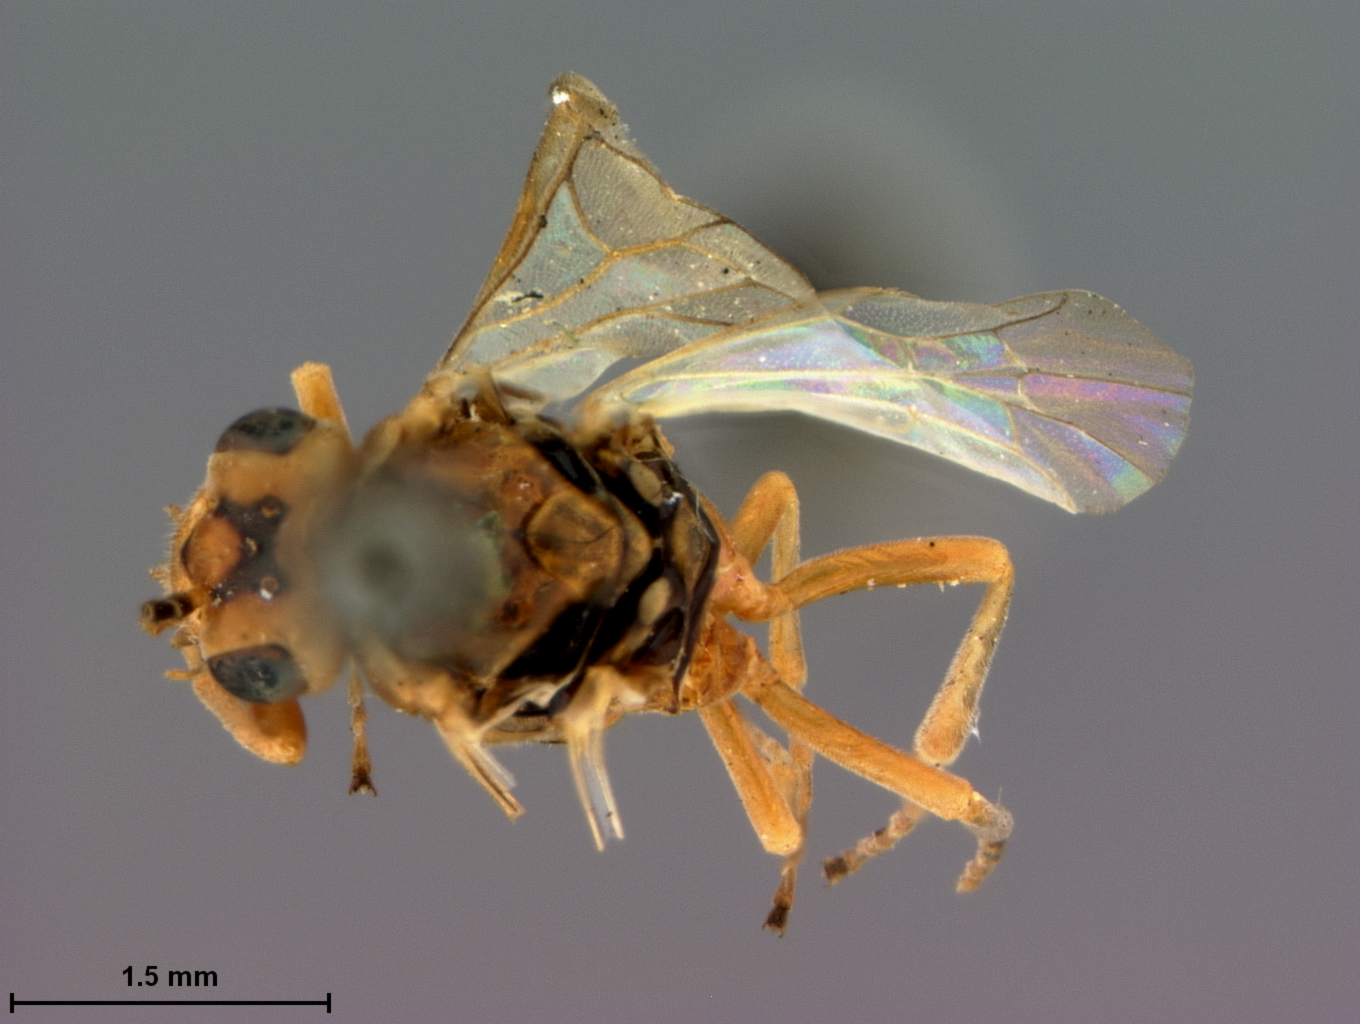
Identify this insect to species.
Hoplocampa nevadensis
